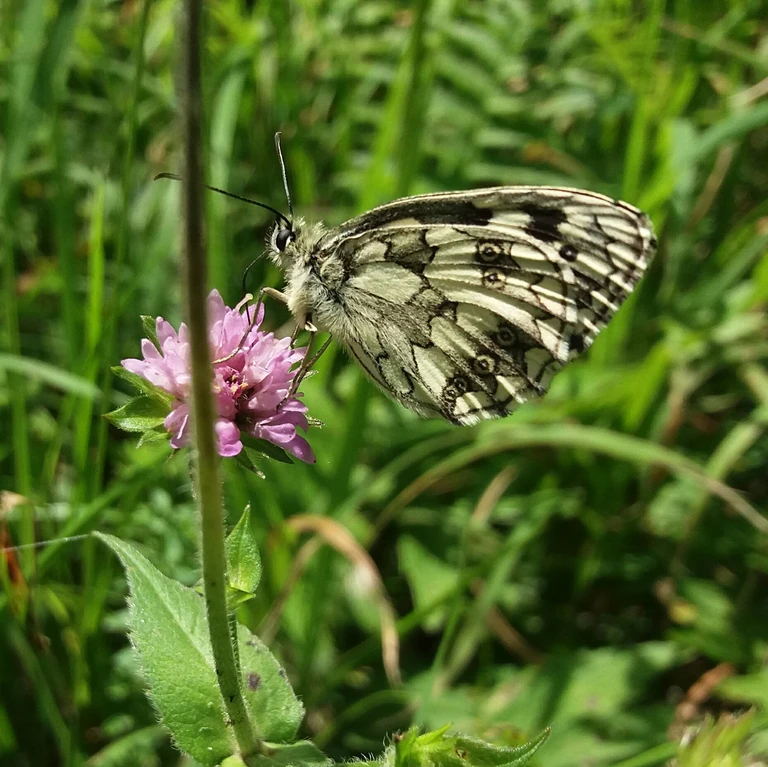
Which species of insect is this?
Melanargia galathea
